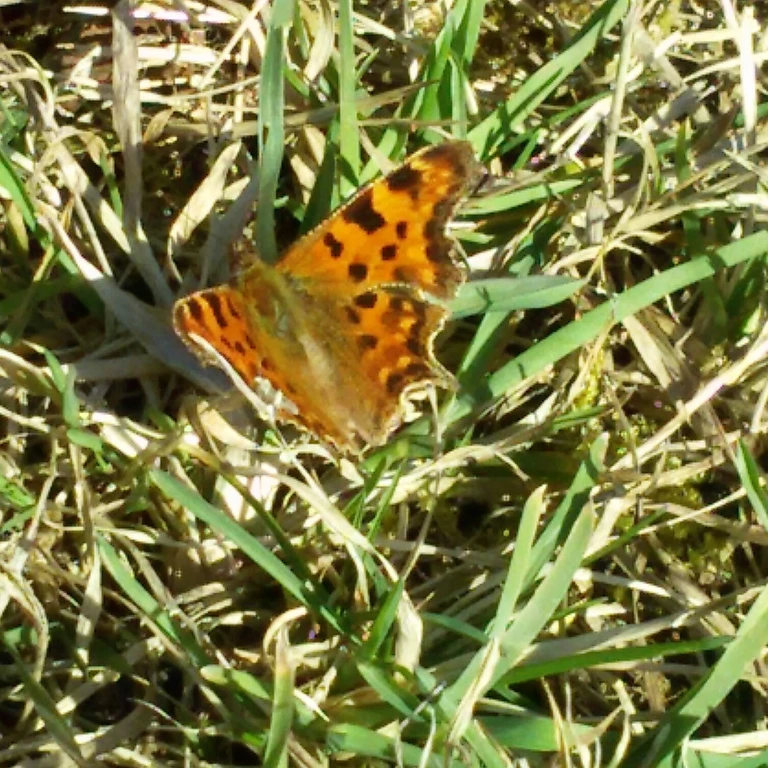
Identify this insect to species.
Polygonia c-album
